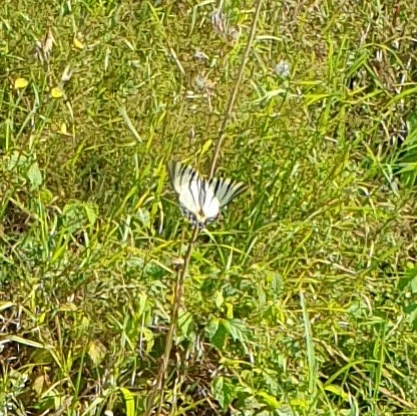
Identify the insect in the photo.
Iphiclides podalirius
